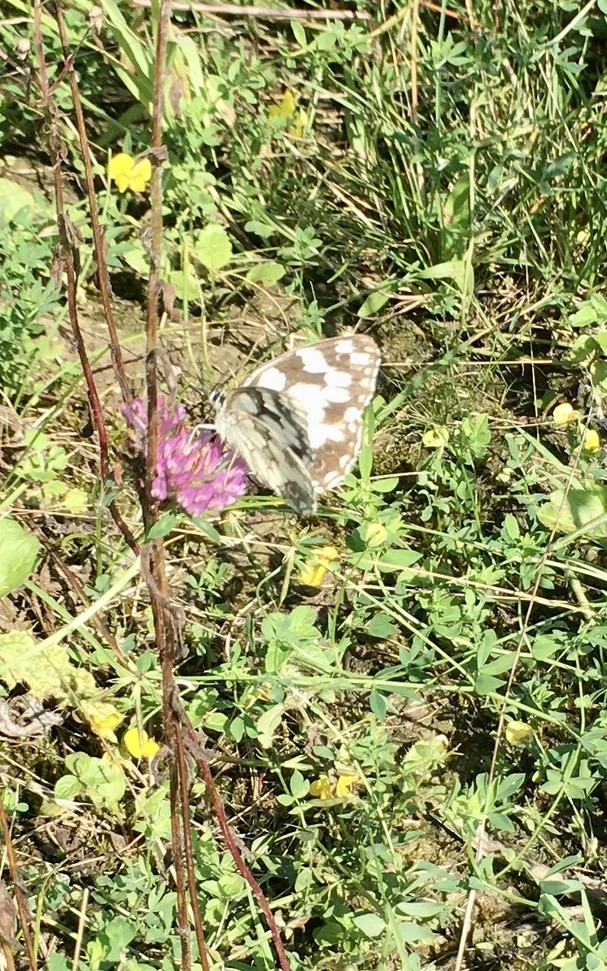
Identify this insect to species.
Melanargia galathea
